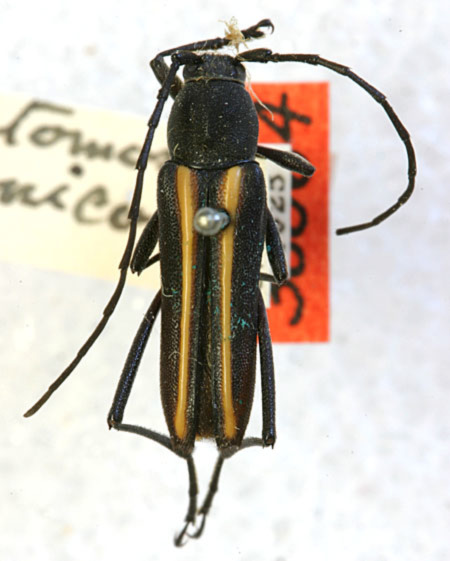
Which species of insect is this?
Stenobatyle eburata (also Entomosterna unicostata)
